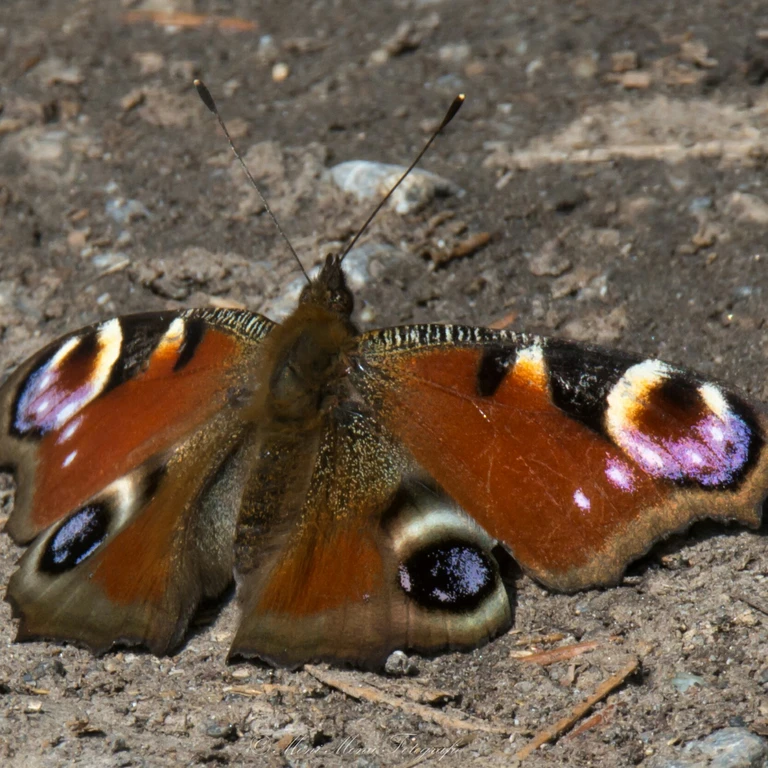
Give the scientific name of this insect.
Aglais io
